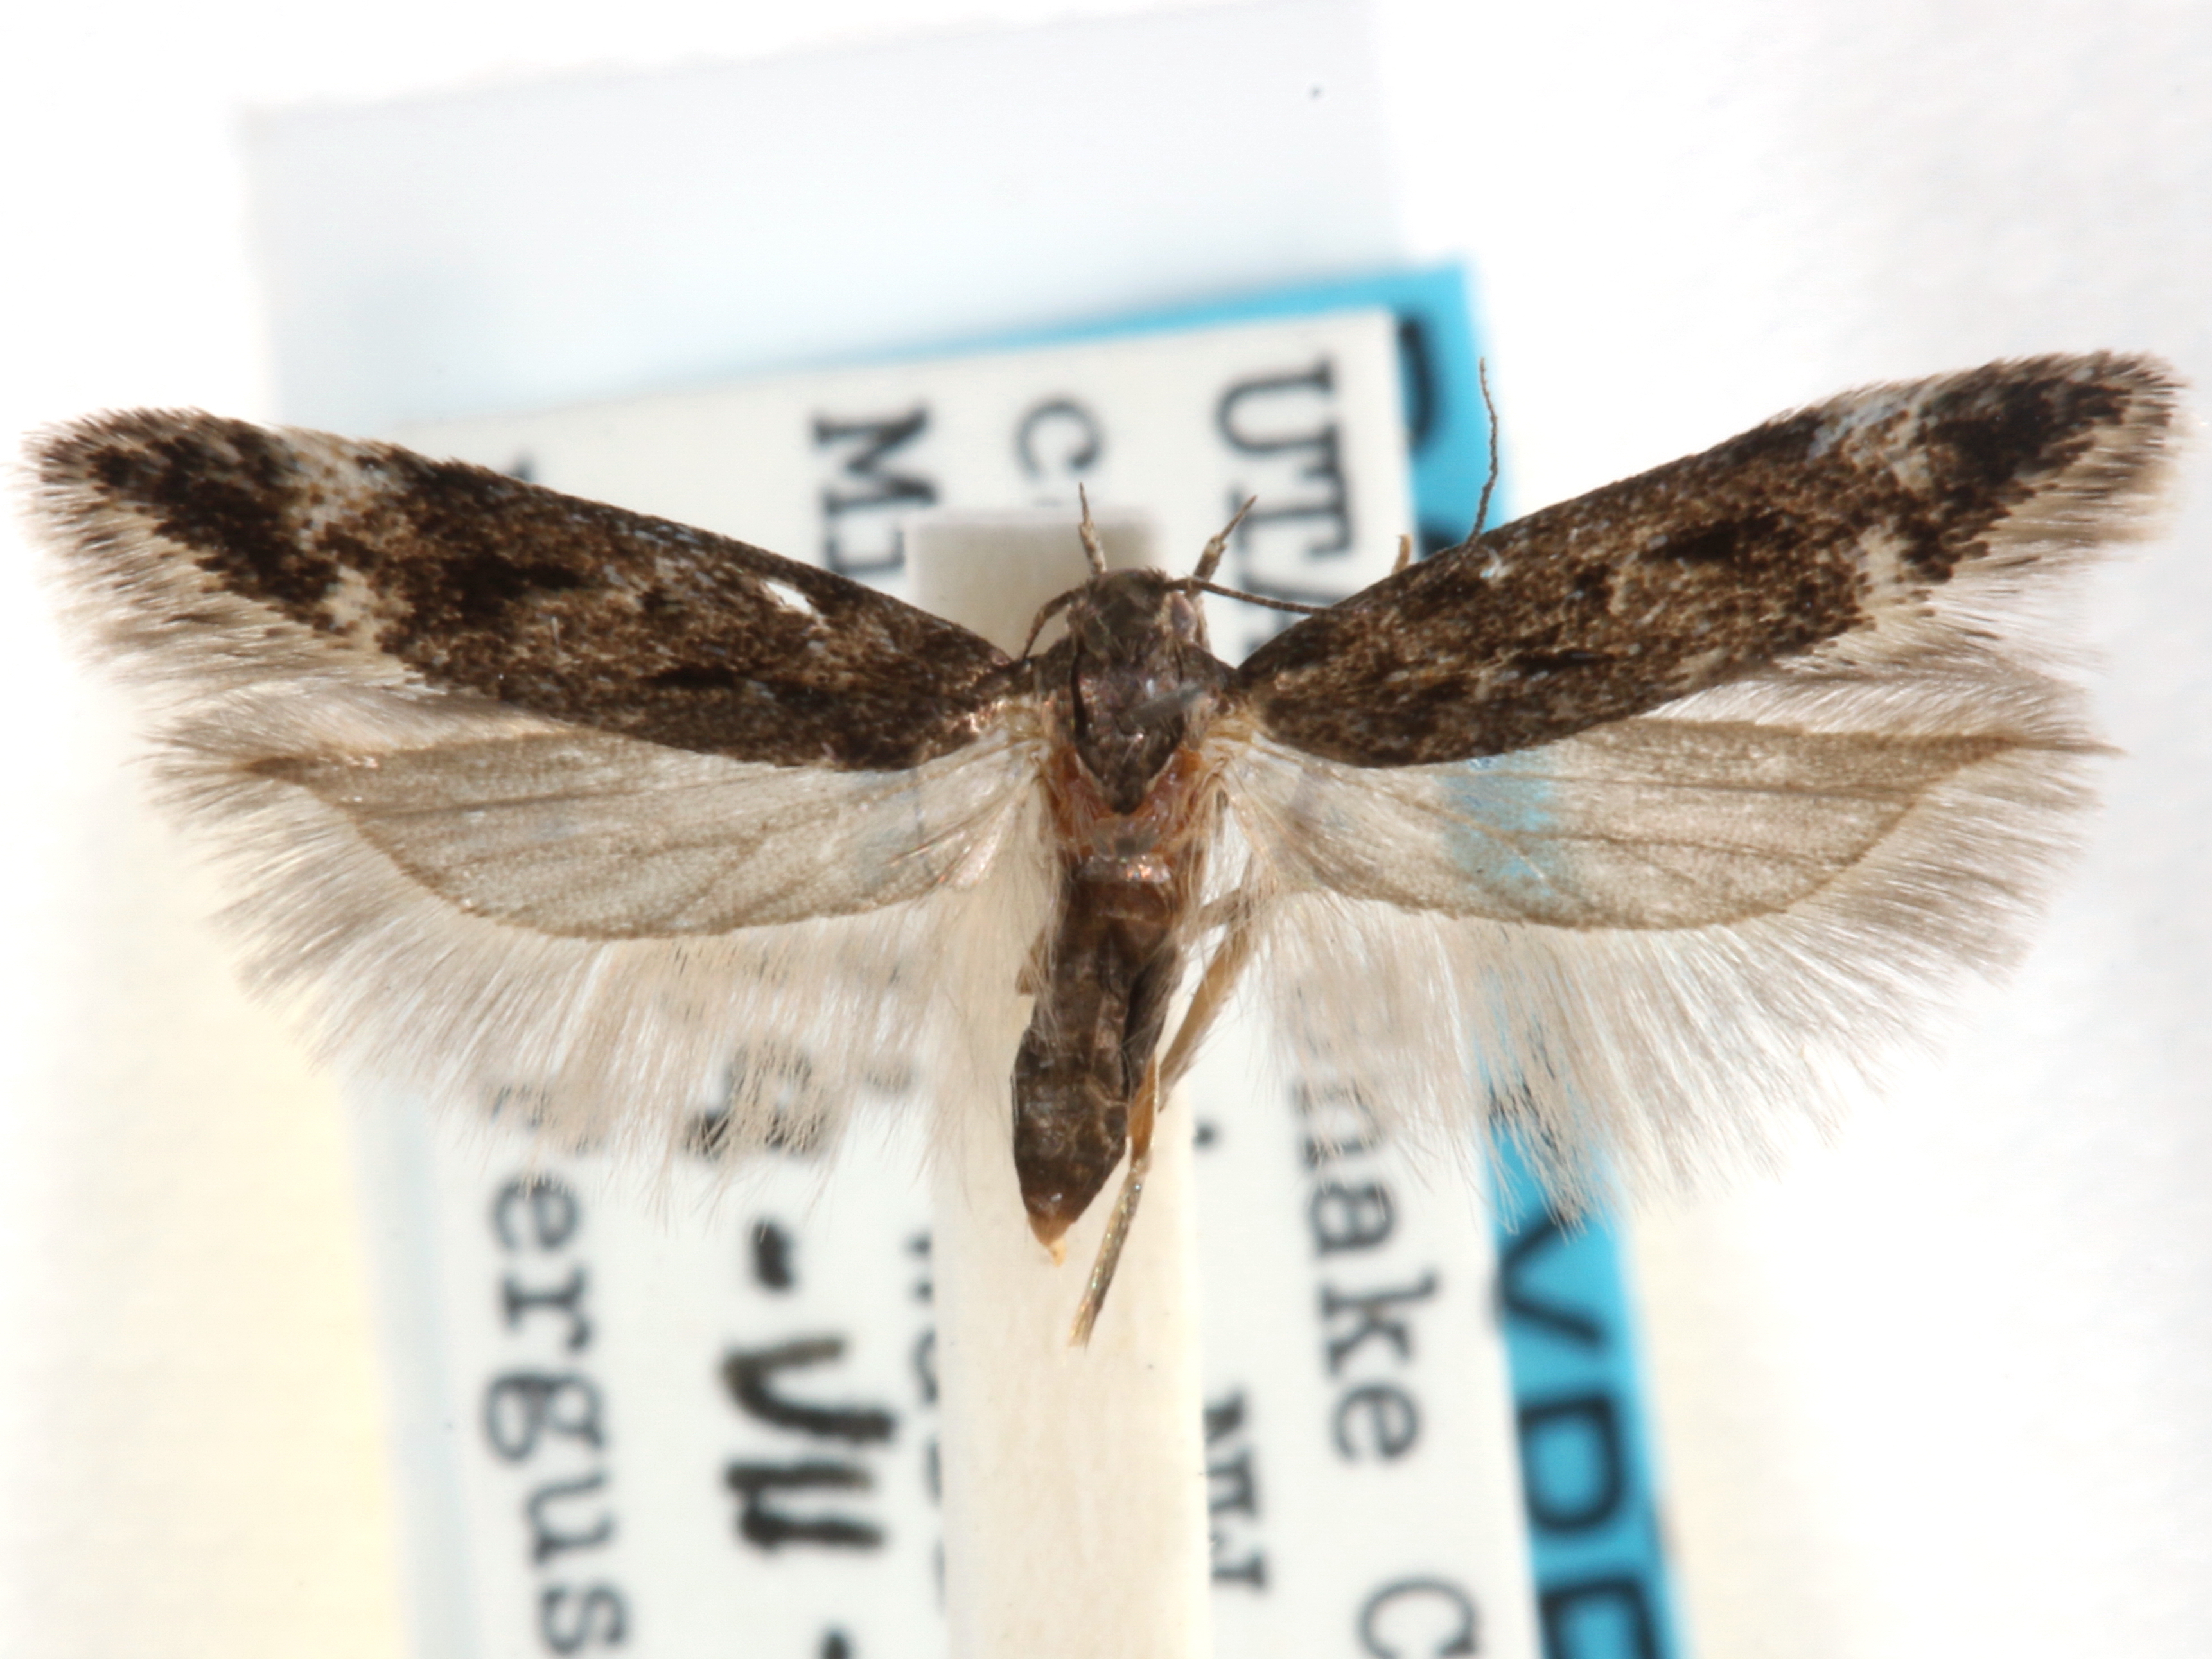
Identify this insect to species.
Chionodes hostis
